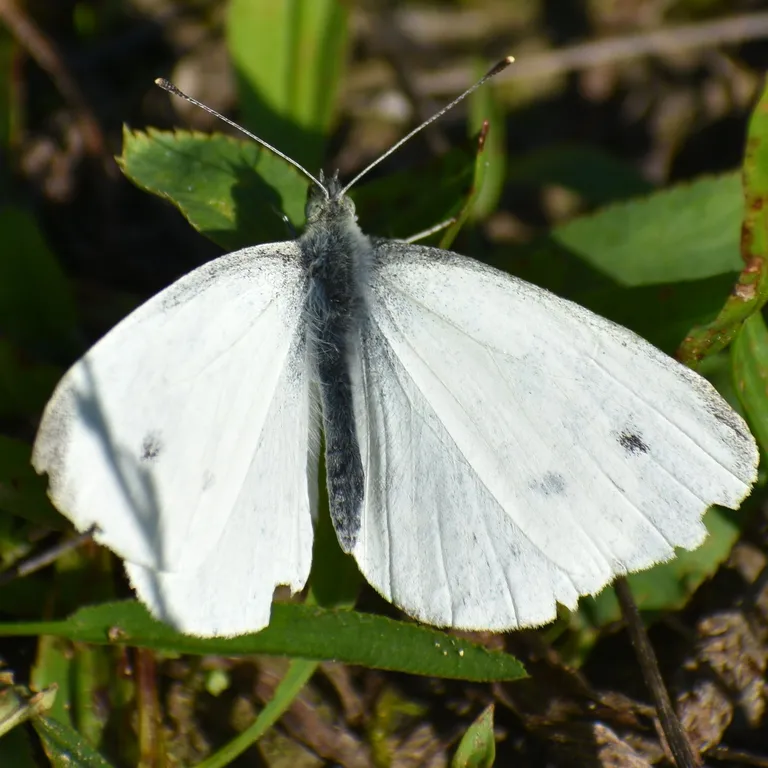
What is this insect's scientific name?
Pieris rapae
